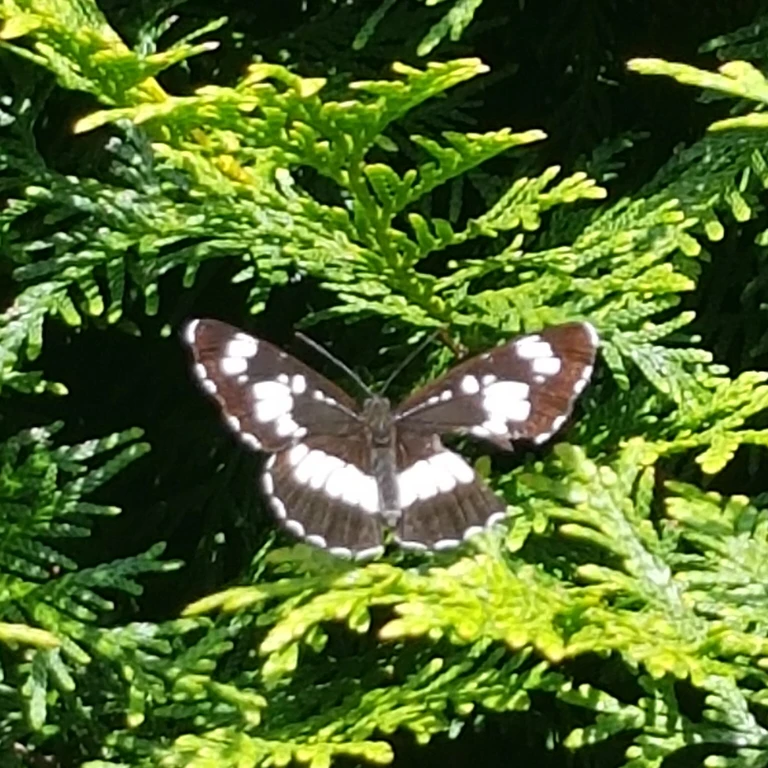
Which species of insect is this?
Neptis rivularis
